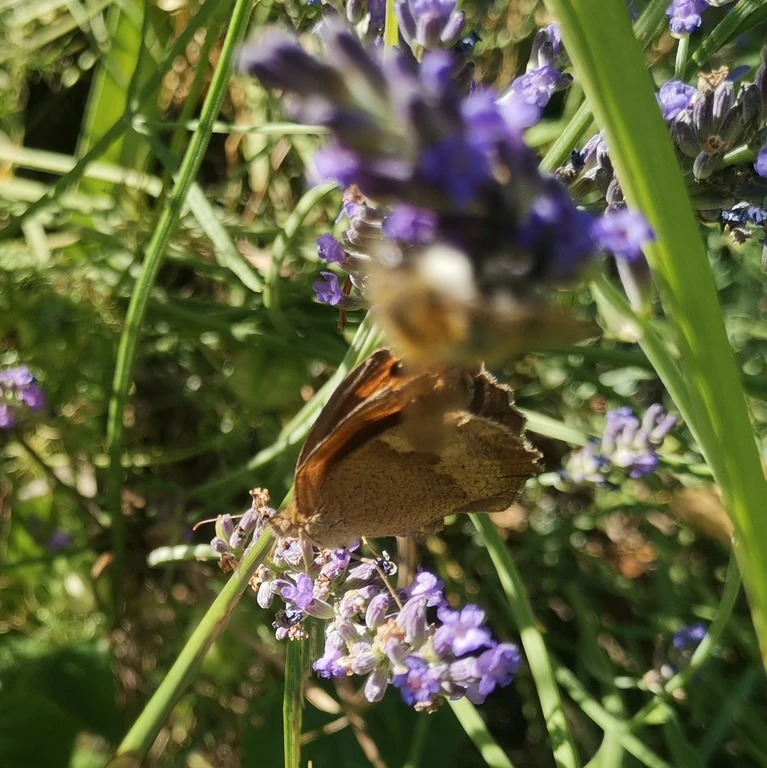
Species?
Maniola jurtina
